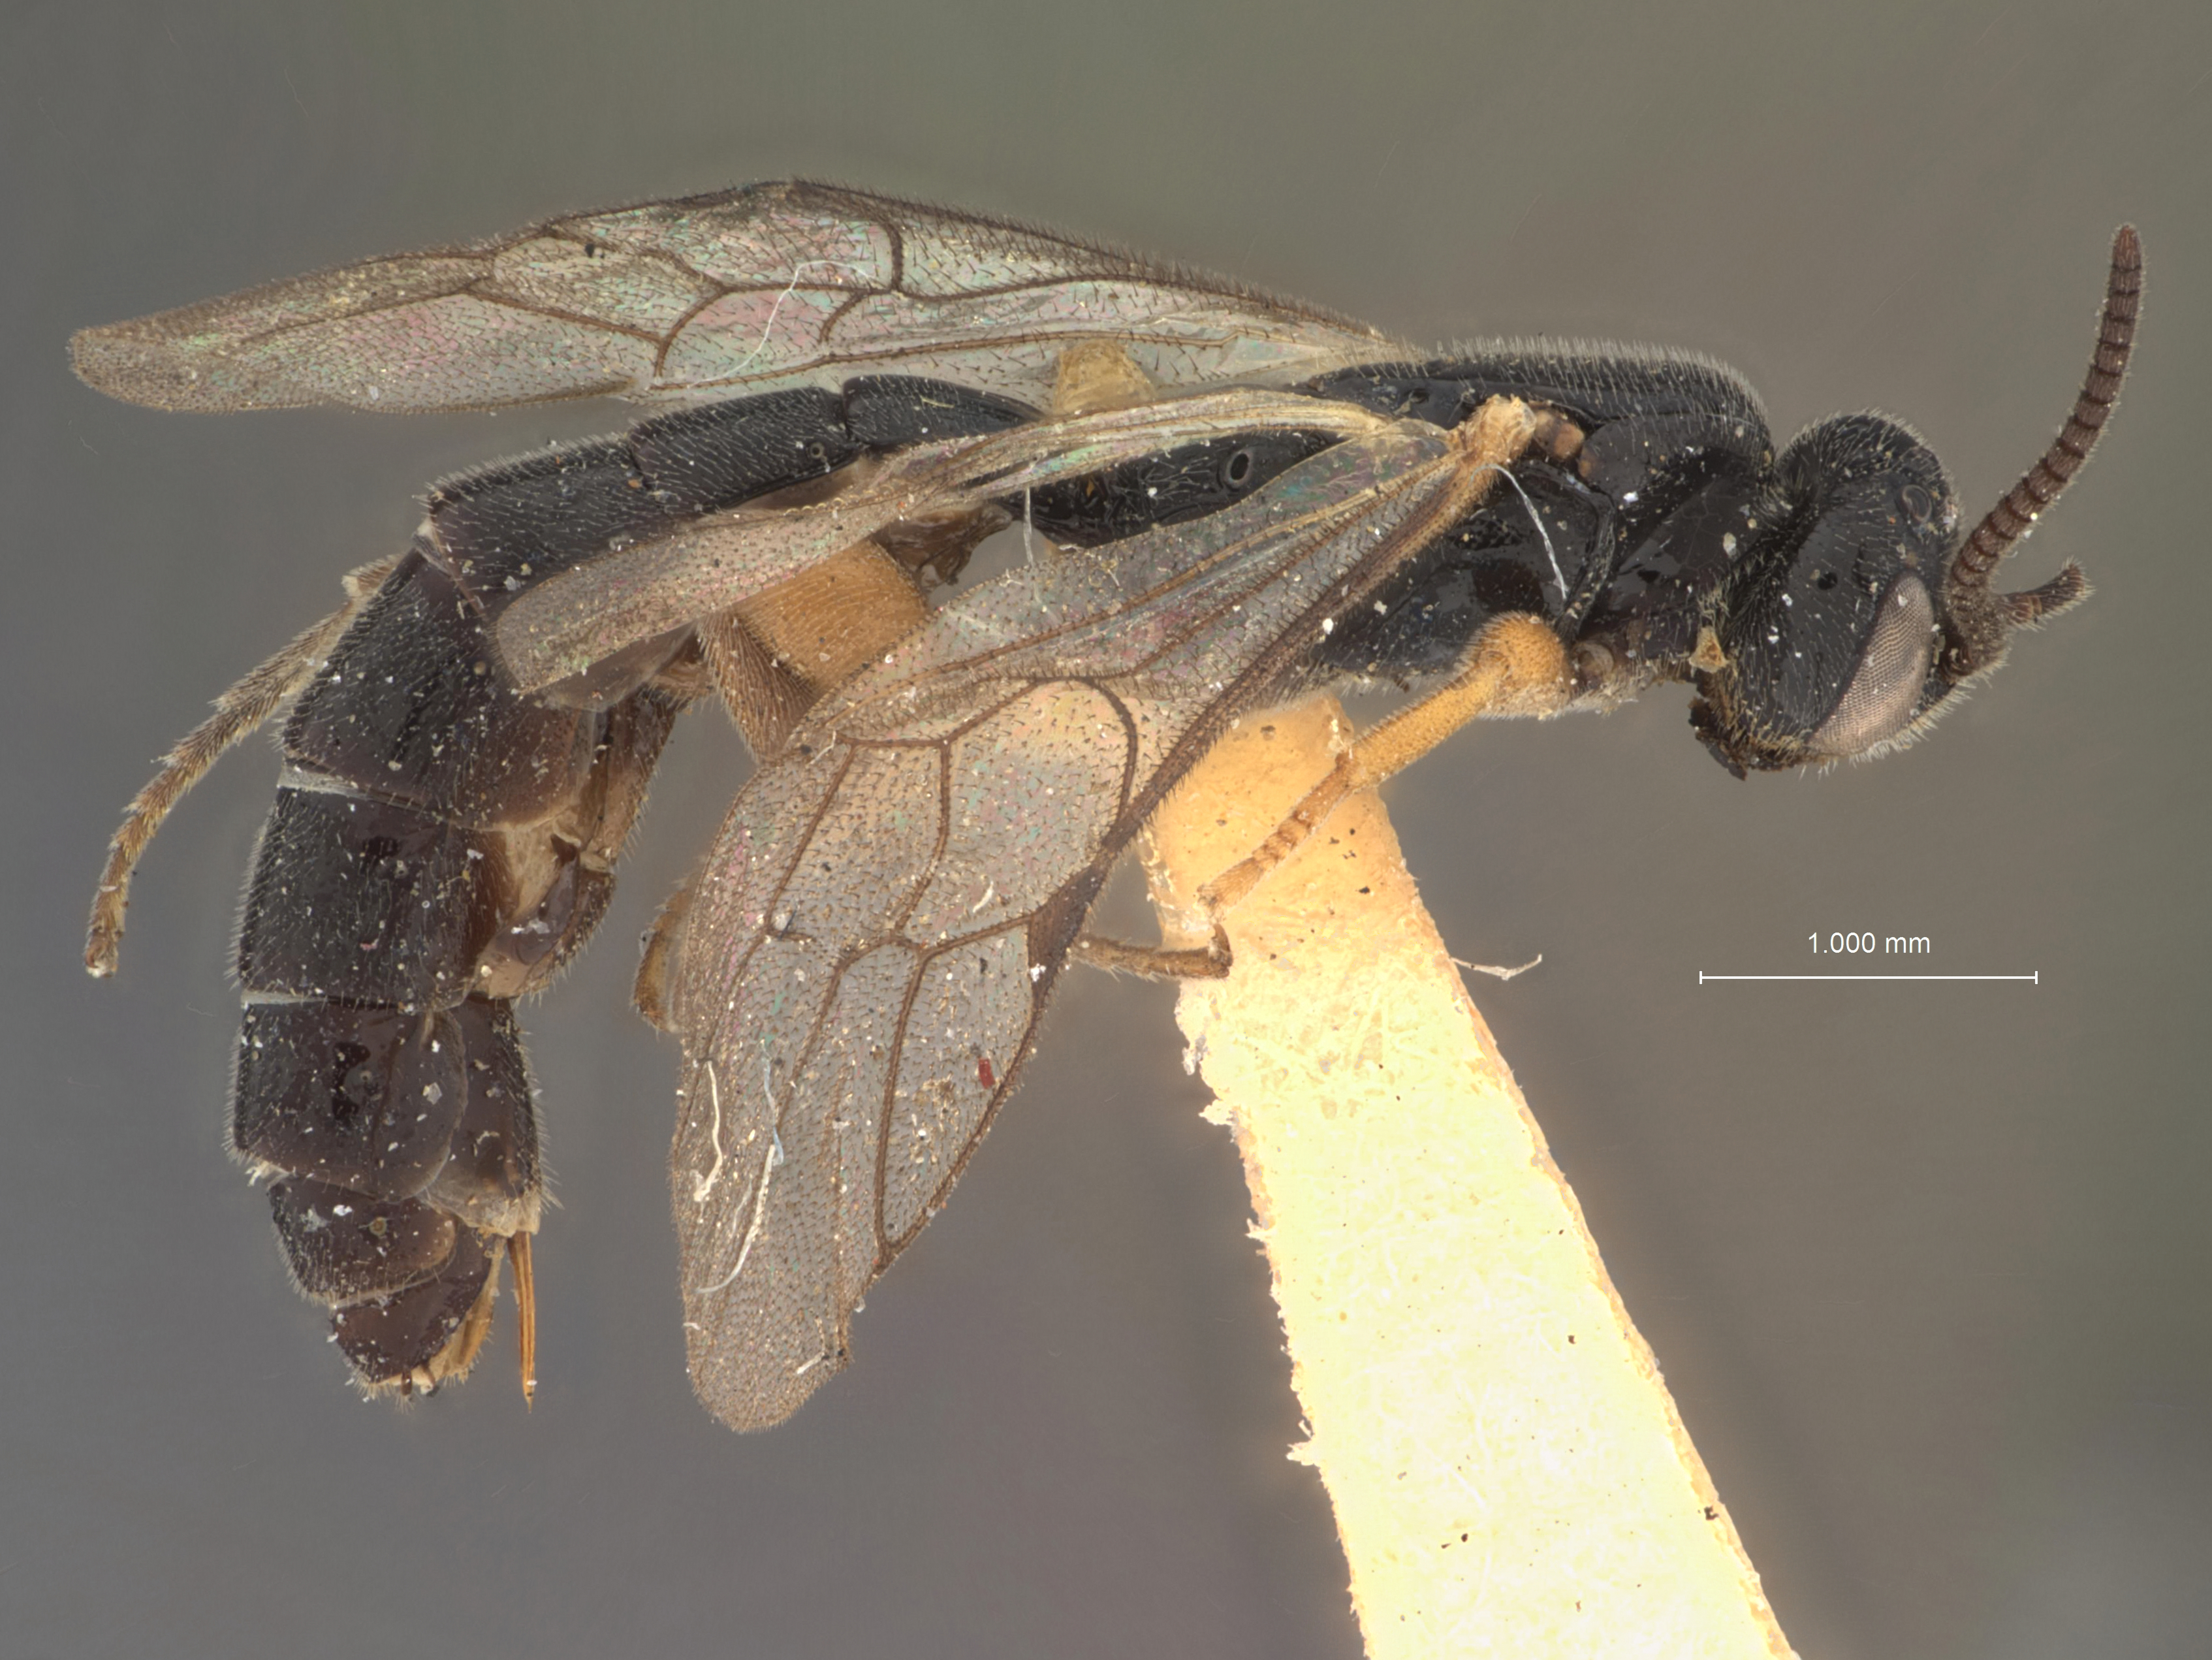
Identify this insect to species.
Exochus evetriae
